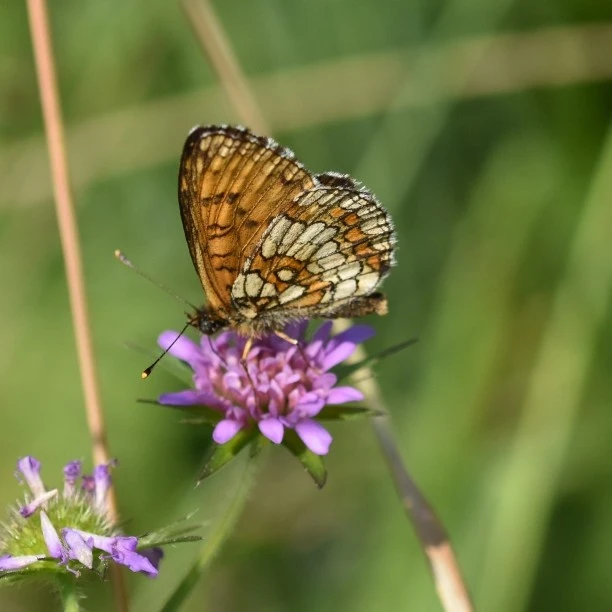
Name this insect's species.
Melitaea athalia
